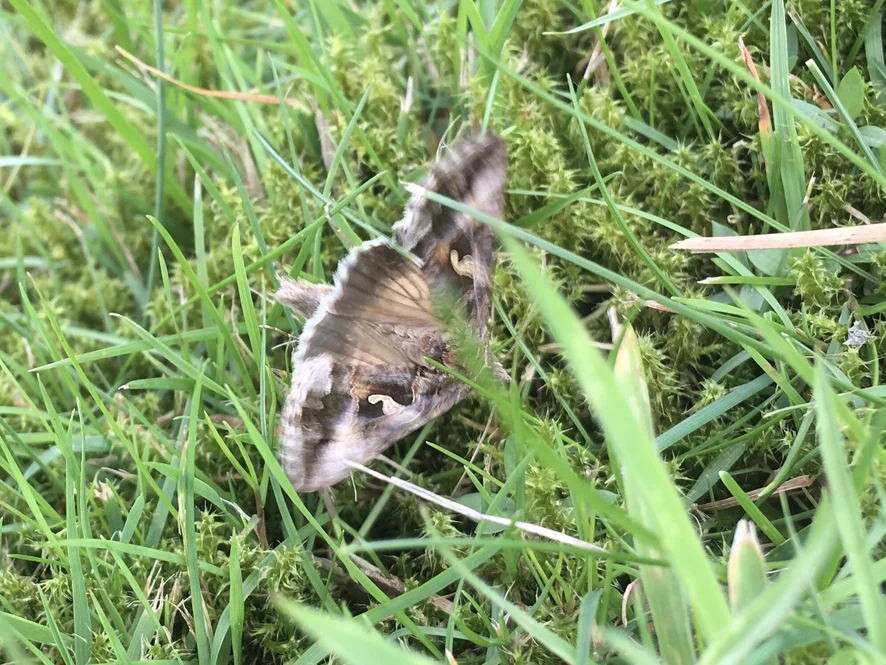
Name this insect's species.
Autographa gamma
